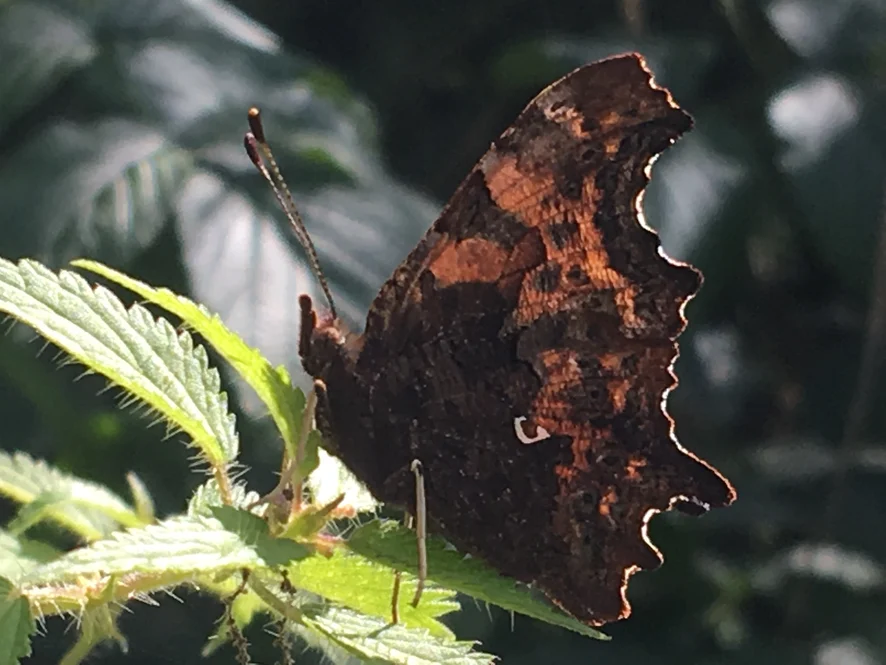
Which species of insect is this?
Polygonia c-album
